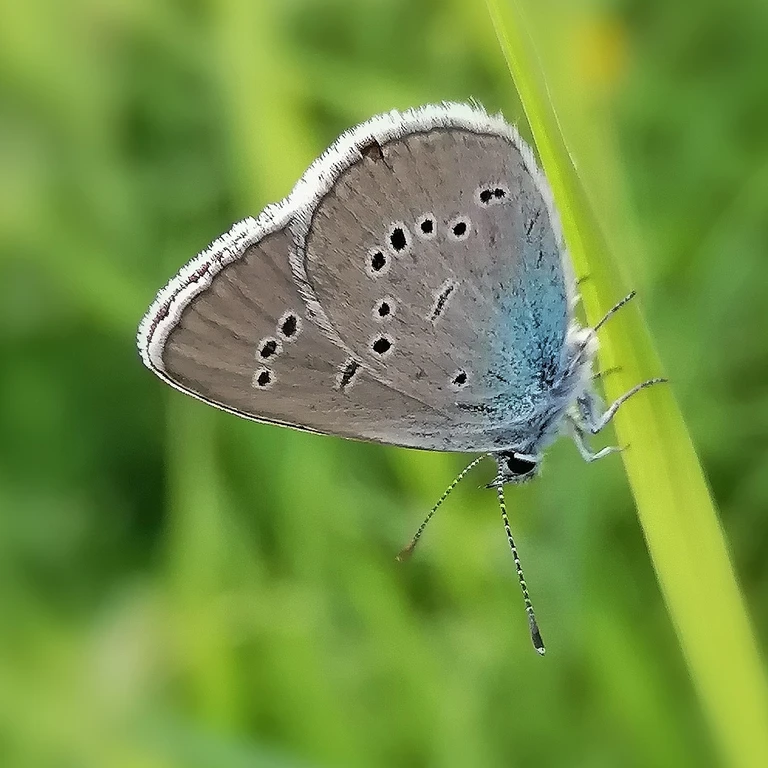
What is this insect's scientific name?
Cyaniris semiargus
